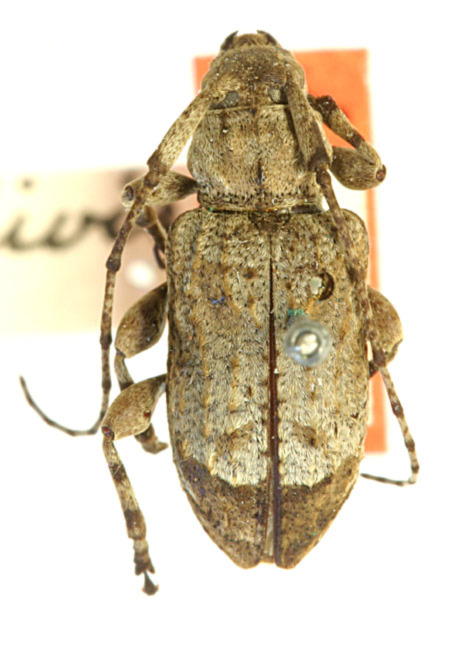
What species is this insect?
Leptostylus divisus (also Leptostylus transversus)
